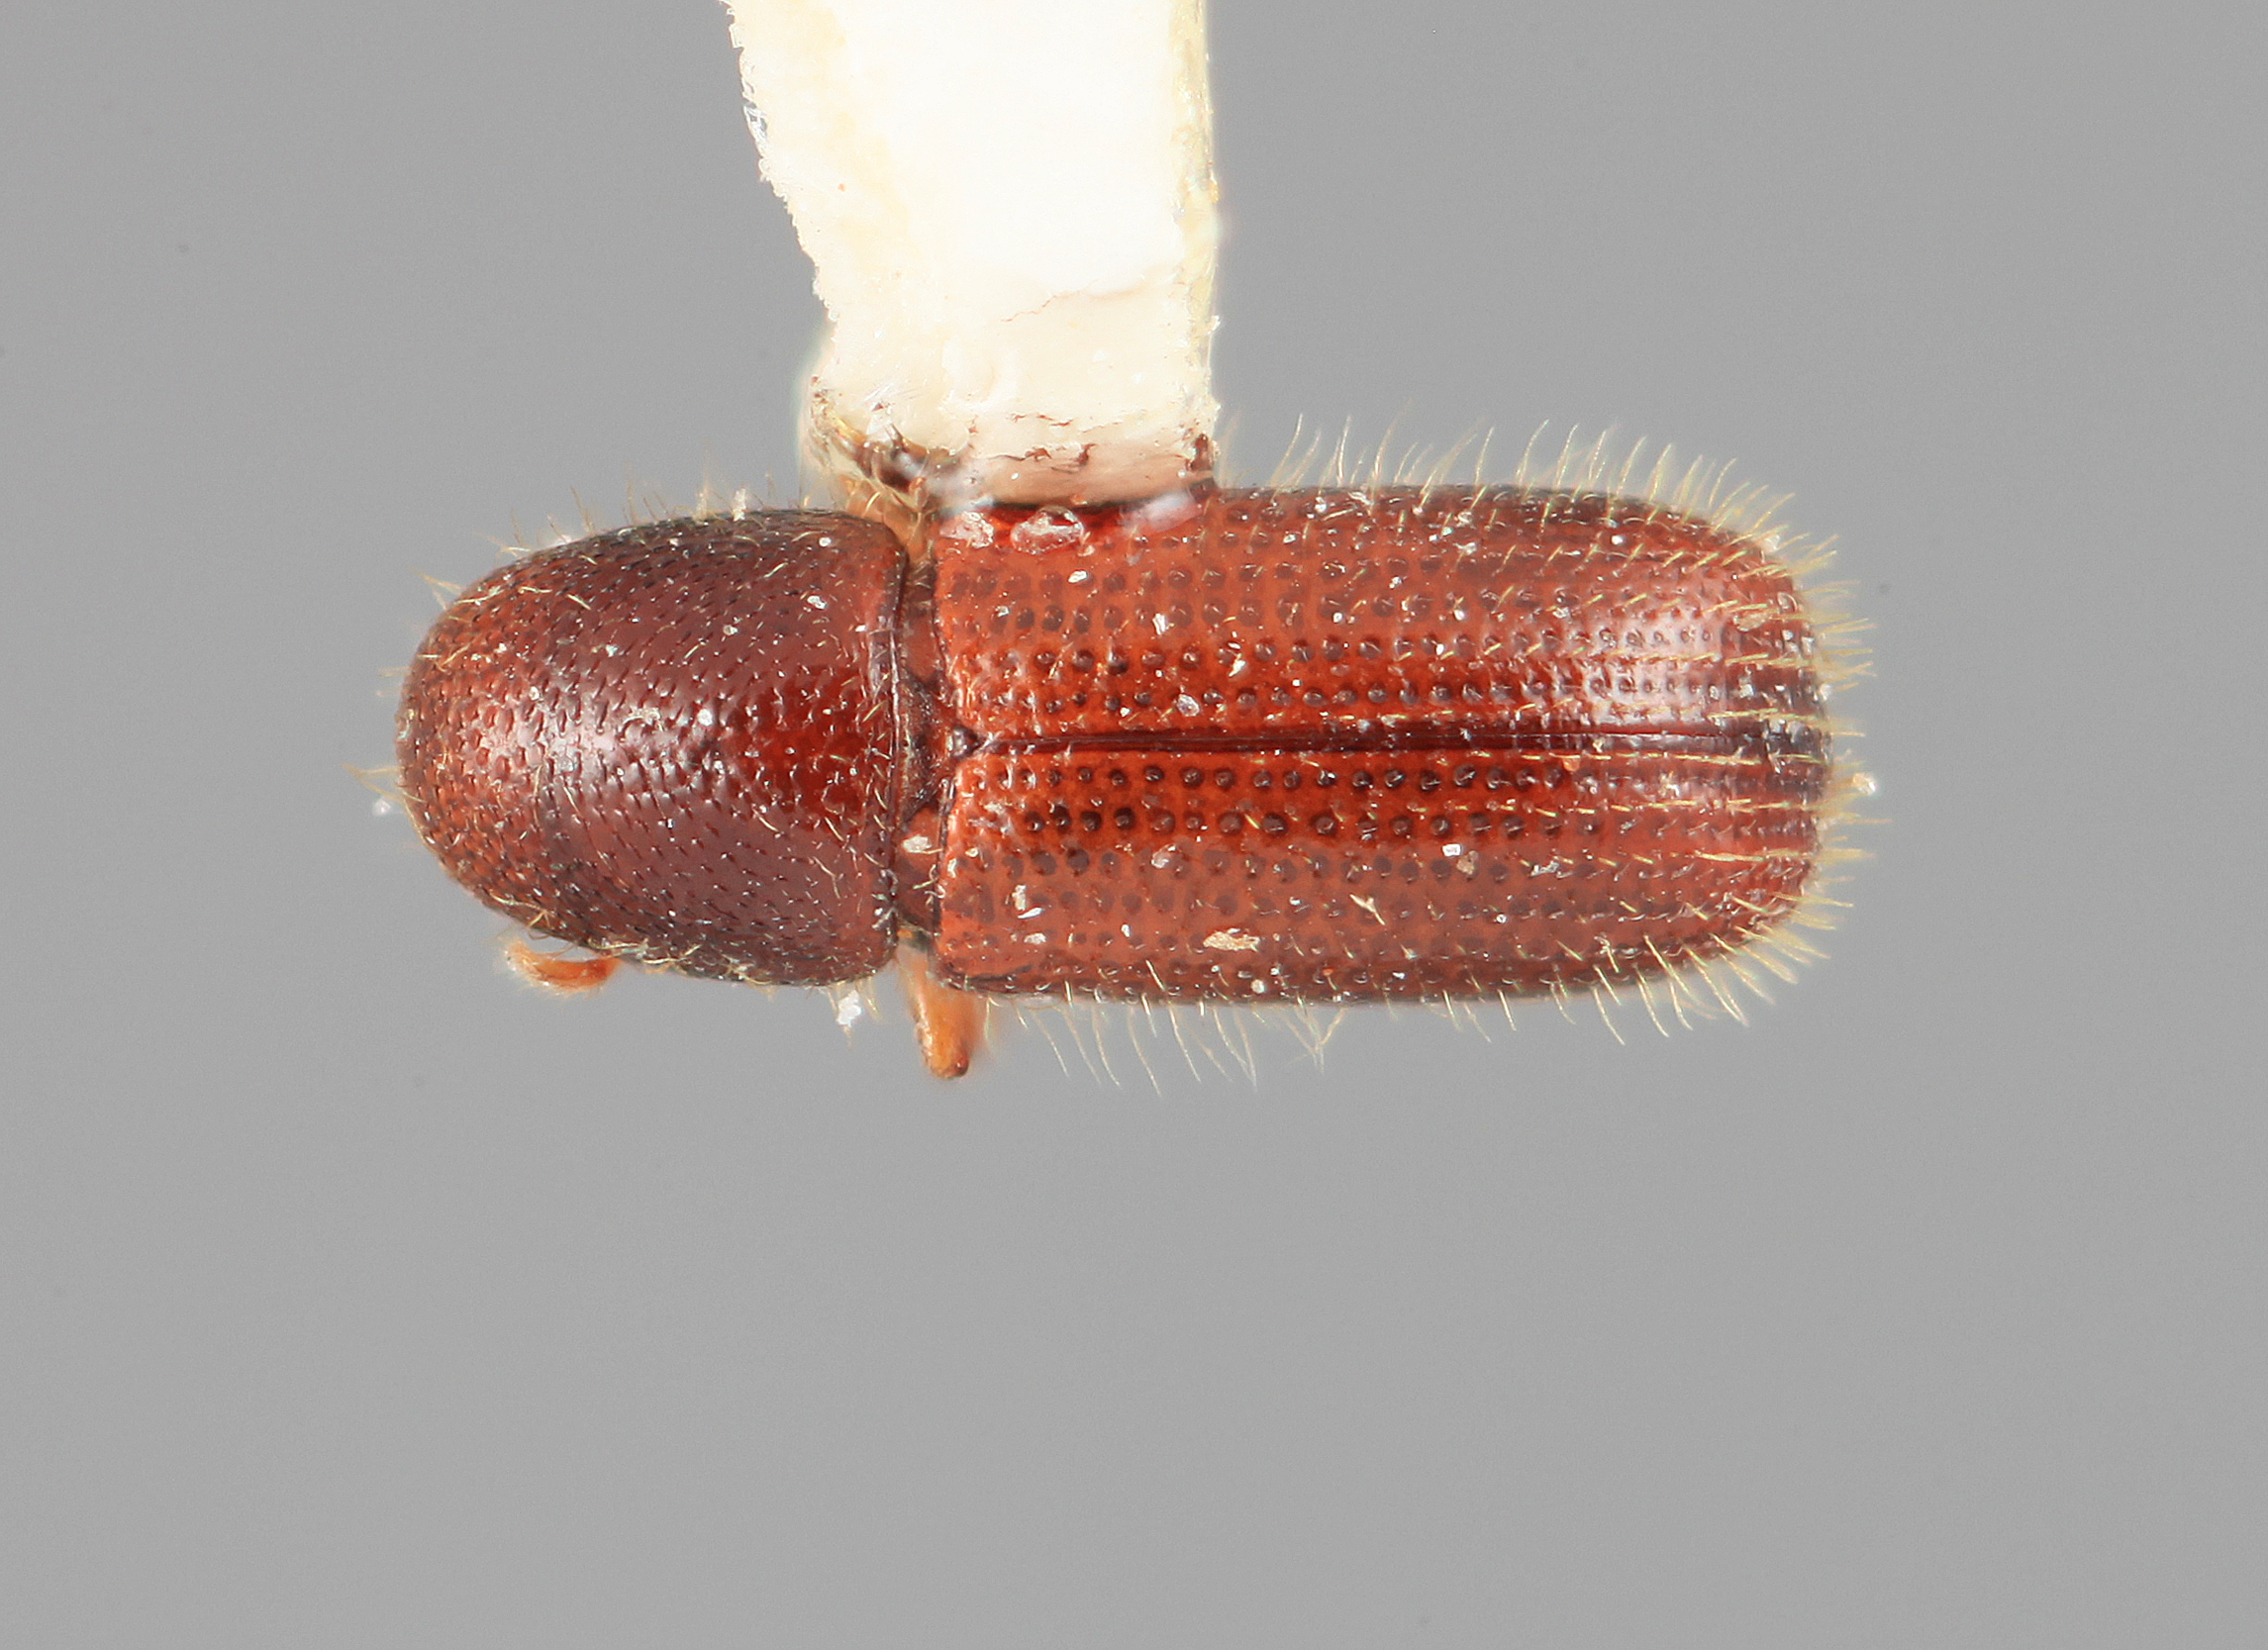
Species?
Dendrocranulus modus
